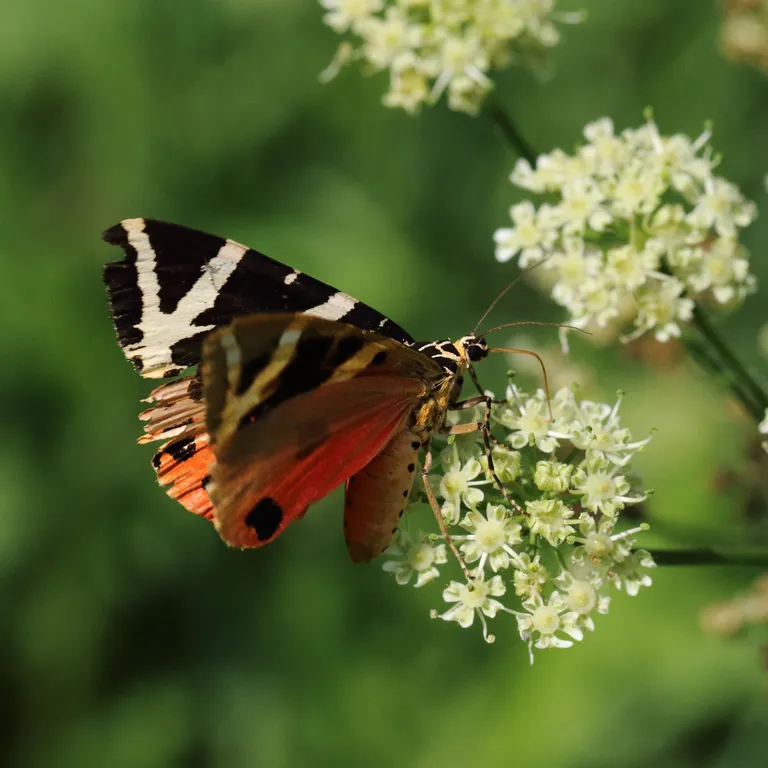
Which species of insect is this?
Euplagia quadripunctaria
